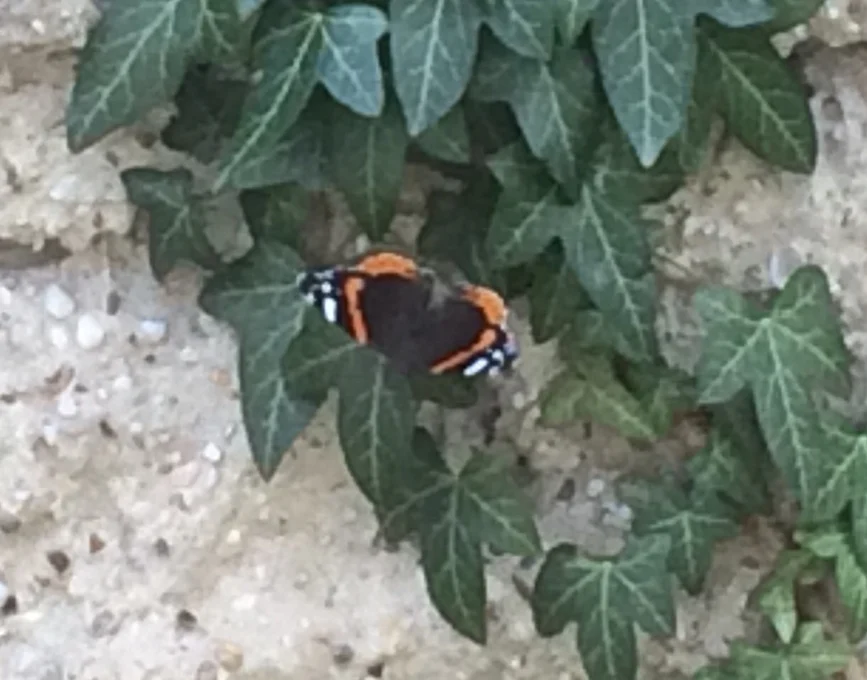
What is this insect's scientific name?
Vanessa atalanta
